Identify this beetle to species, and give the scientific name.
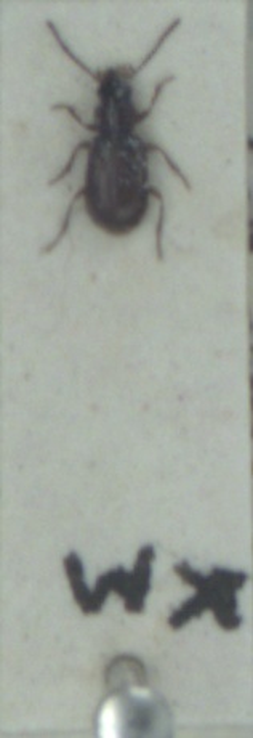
Acupalpus exiguus
